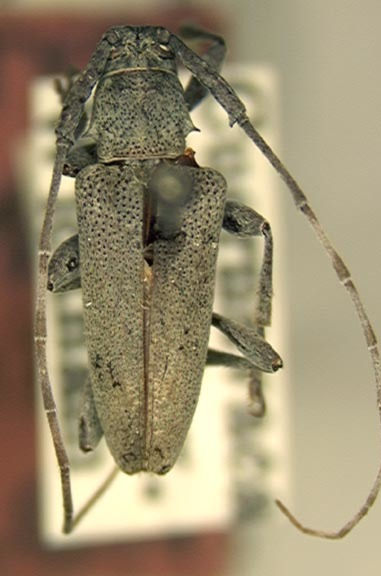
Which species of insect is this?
Canidiopsis similis (also Canidia mexicana)
